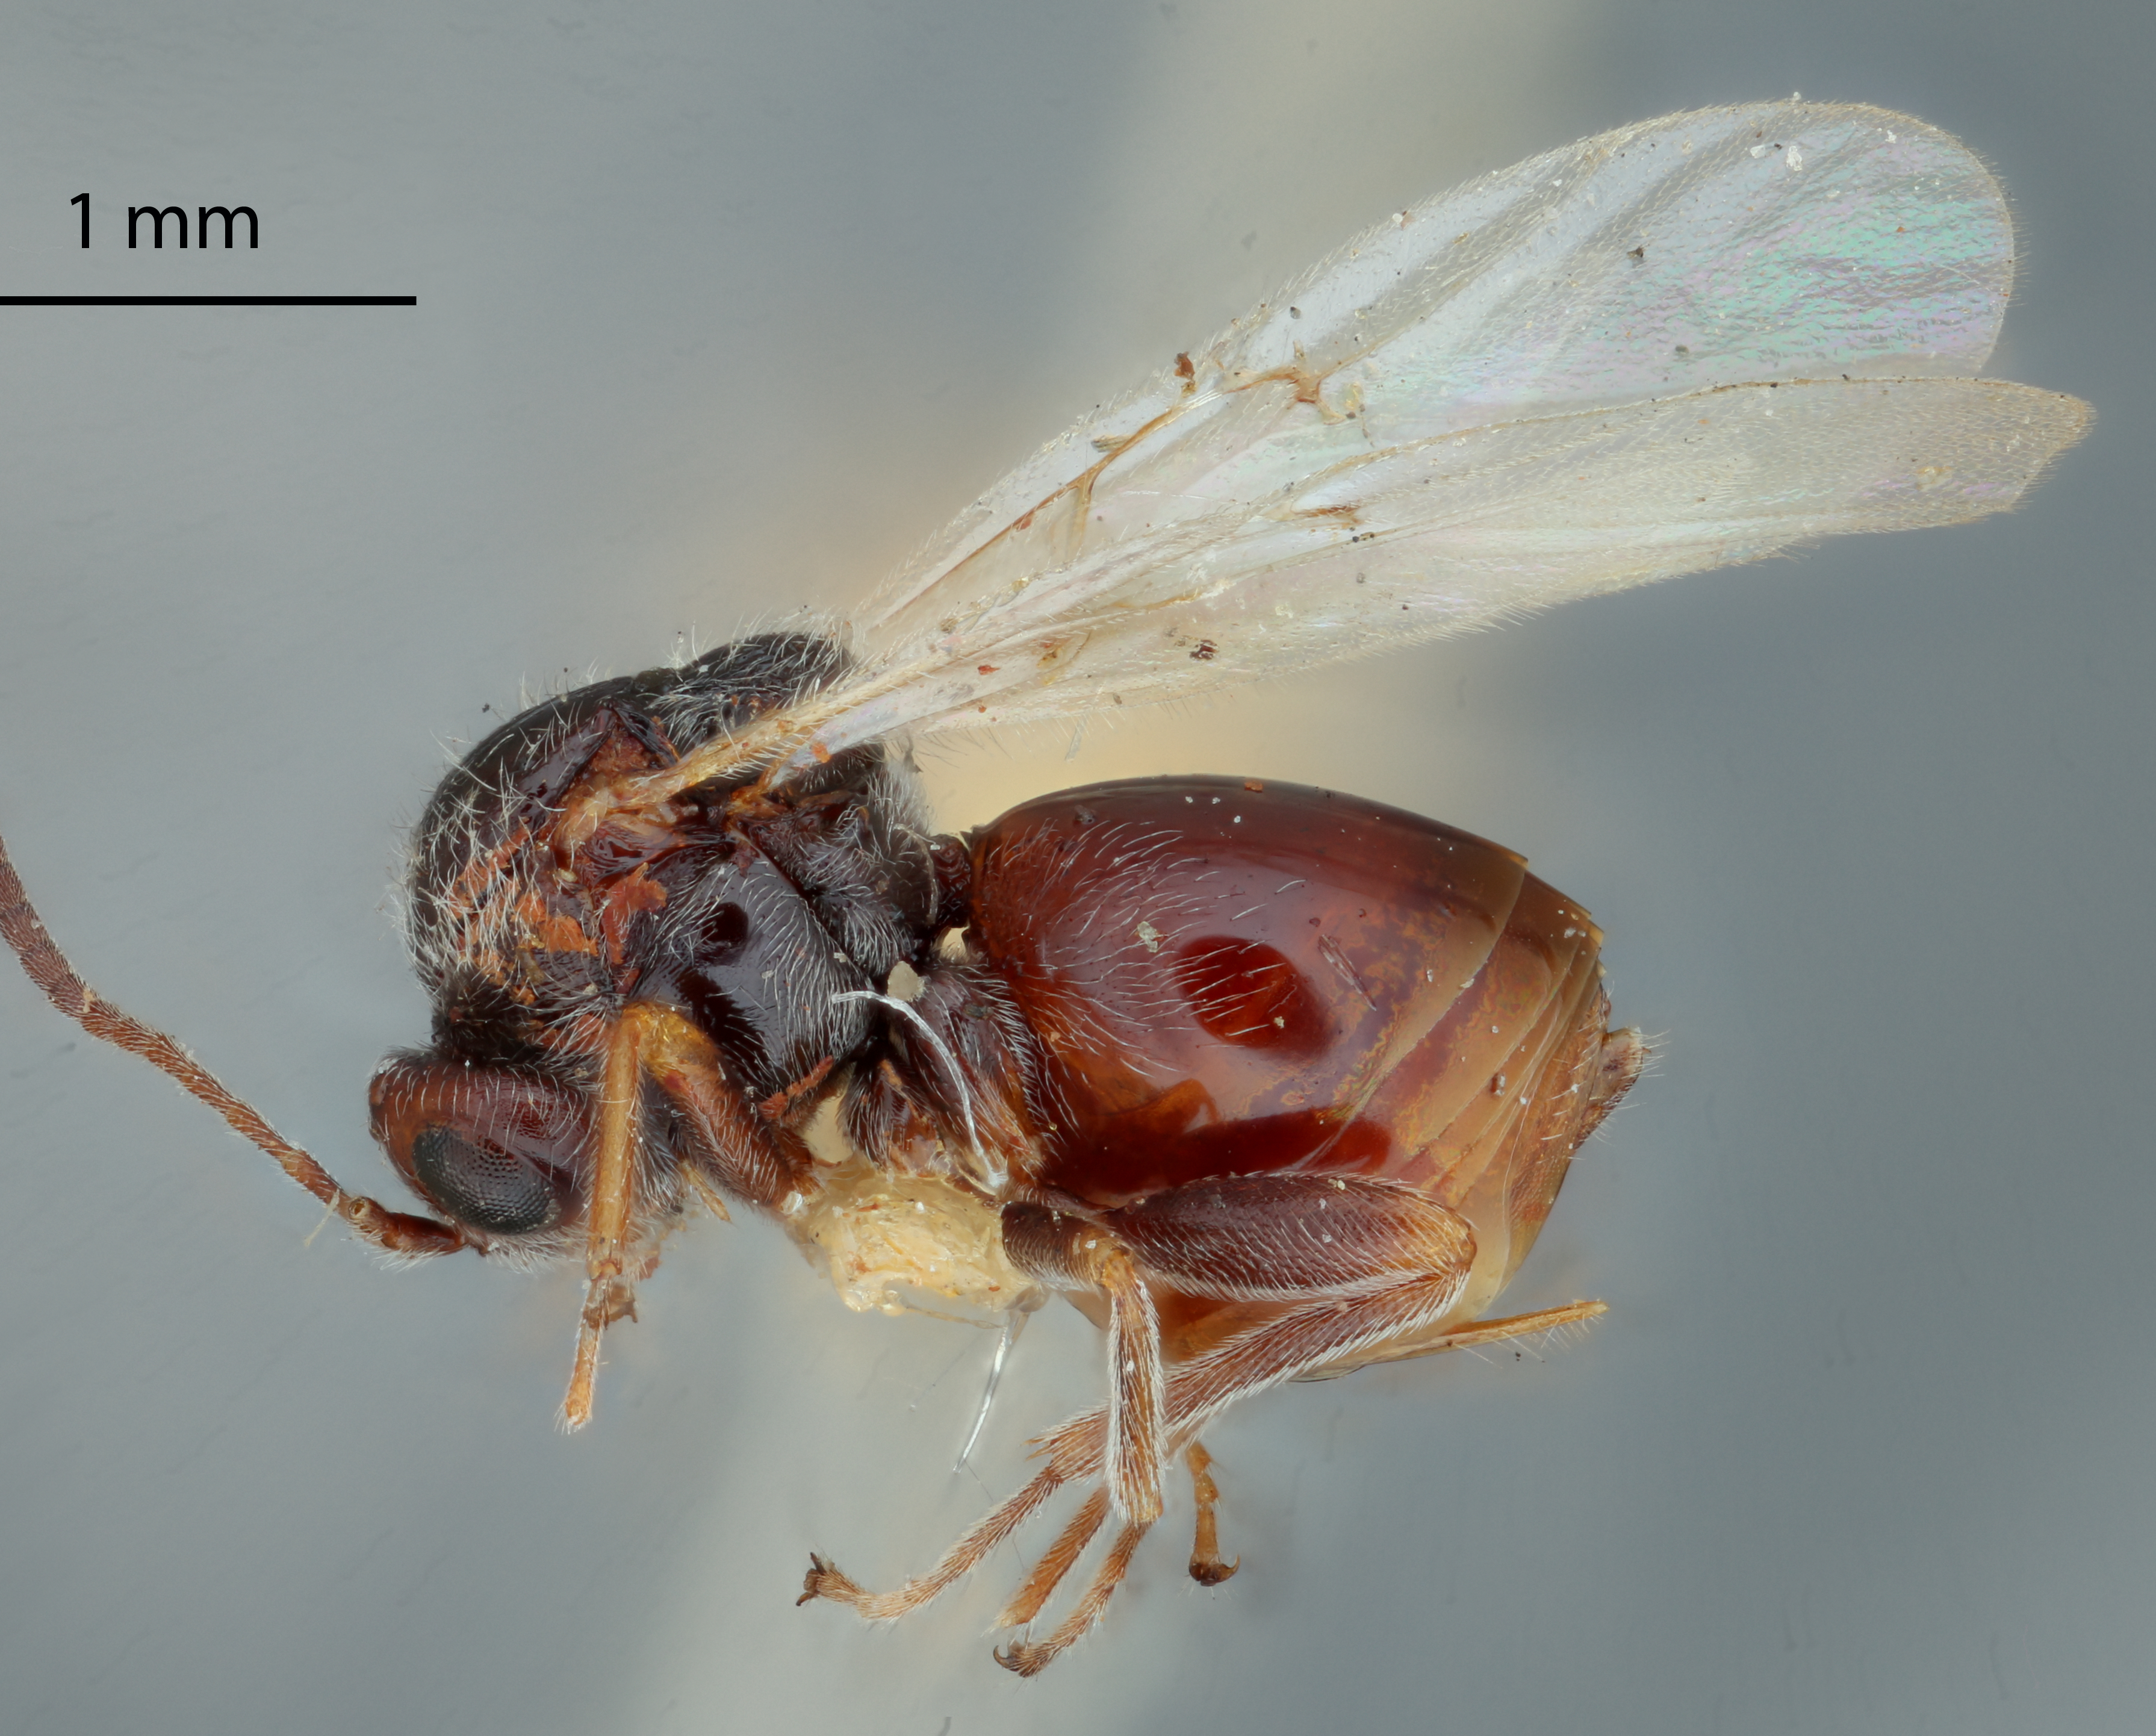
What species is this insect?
Andricus lustrans
